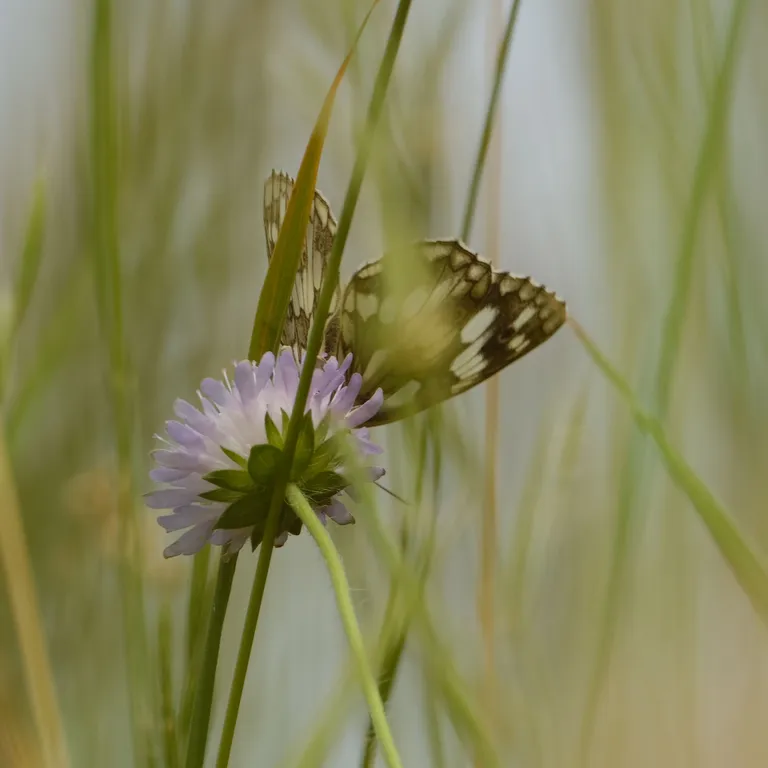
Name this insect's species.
Melanargia galathea
